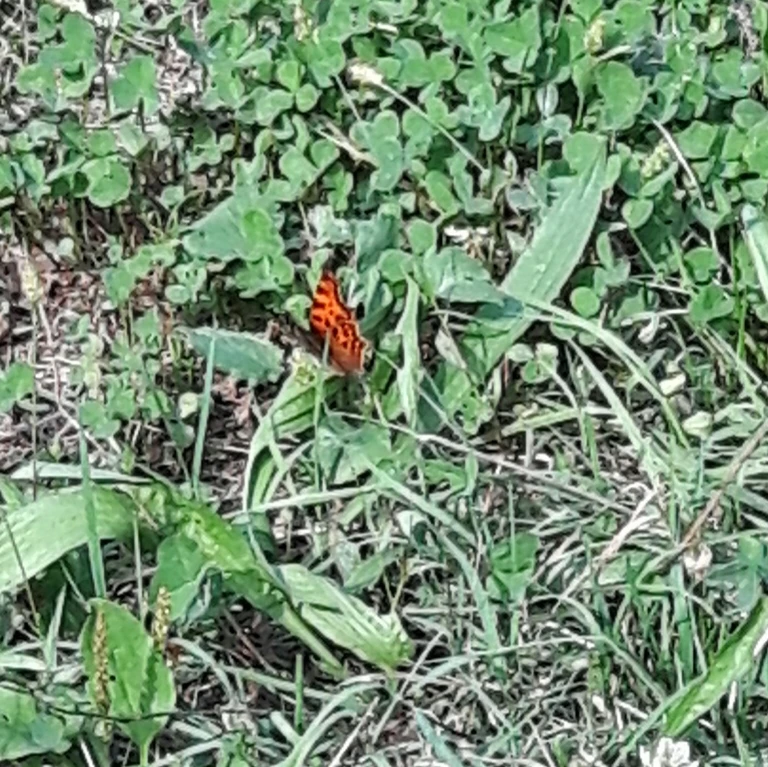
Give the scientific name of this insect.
Polygonia c-album
